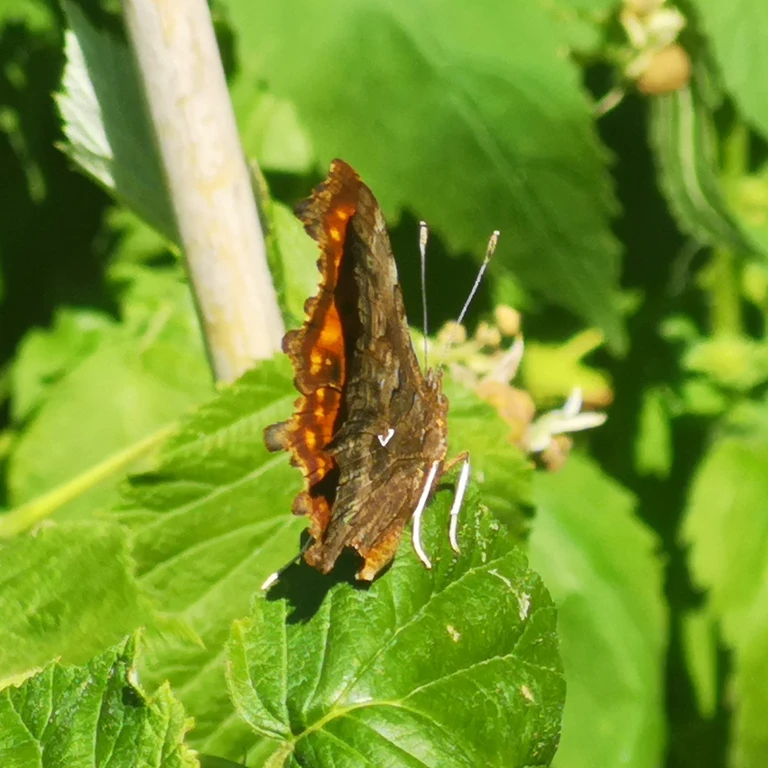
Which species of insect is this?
Polygonia c-album
